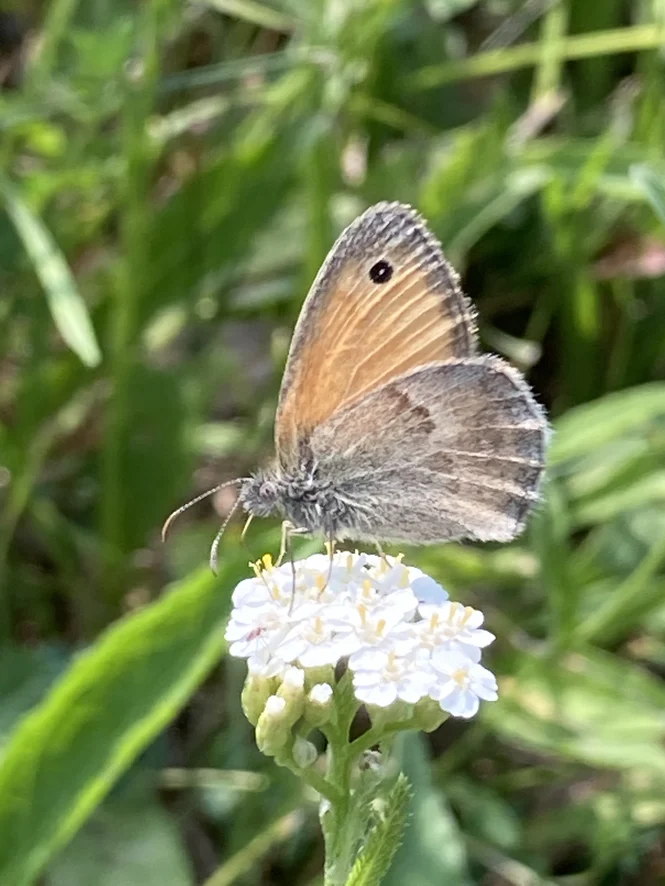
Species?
Coenonympha pamphilus
